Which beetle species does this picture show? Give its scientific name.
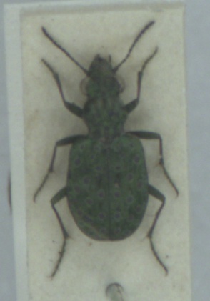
Elaphrus riparius
